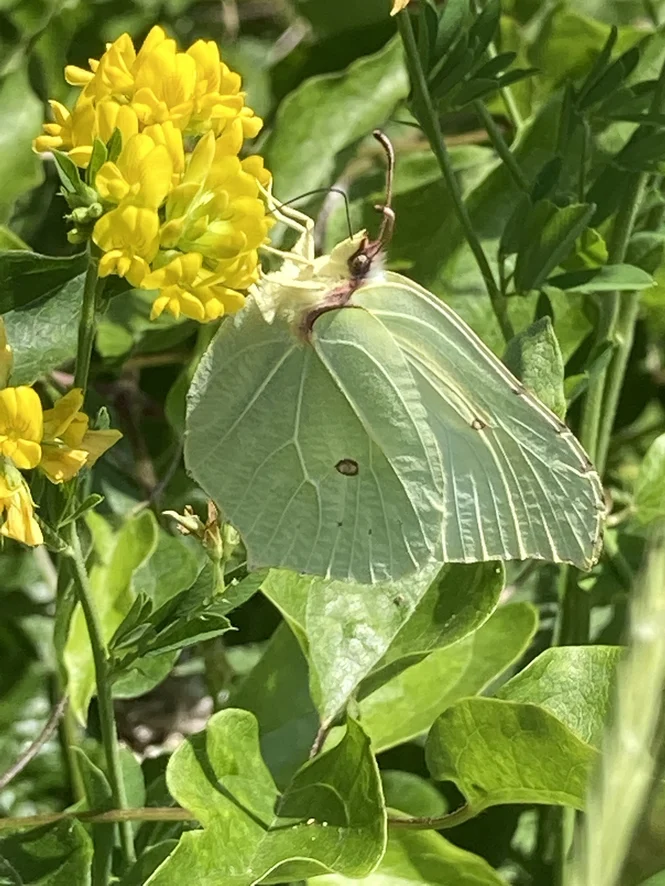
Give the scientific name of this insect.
Gonepteryx rhamni
